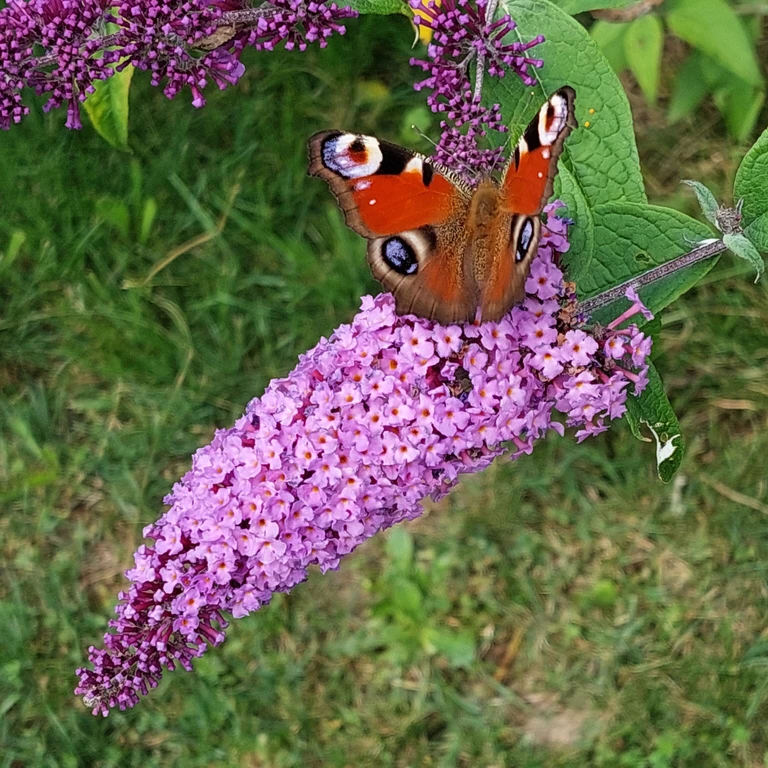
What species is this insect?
Aglais io
